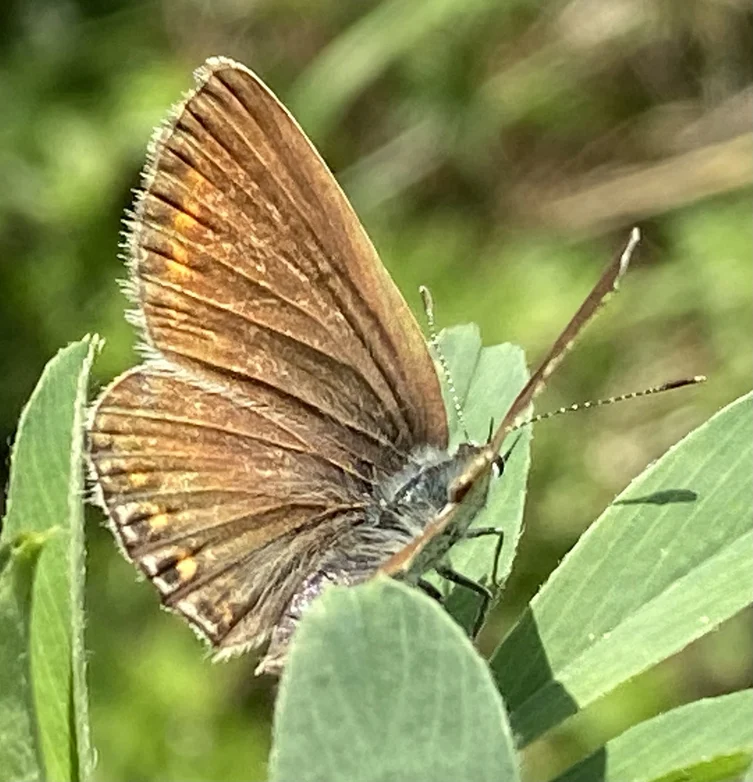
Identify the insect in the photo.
Polyommatus icarus
